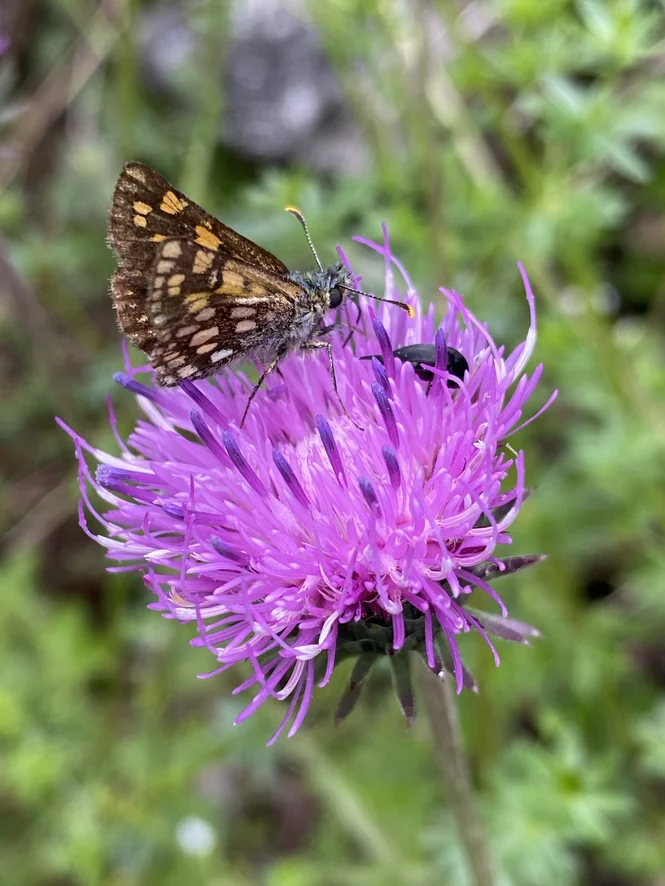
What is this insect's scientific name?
Carterocephalus palaemon
